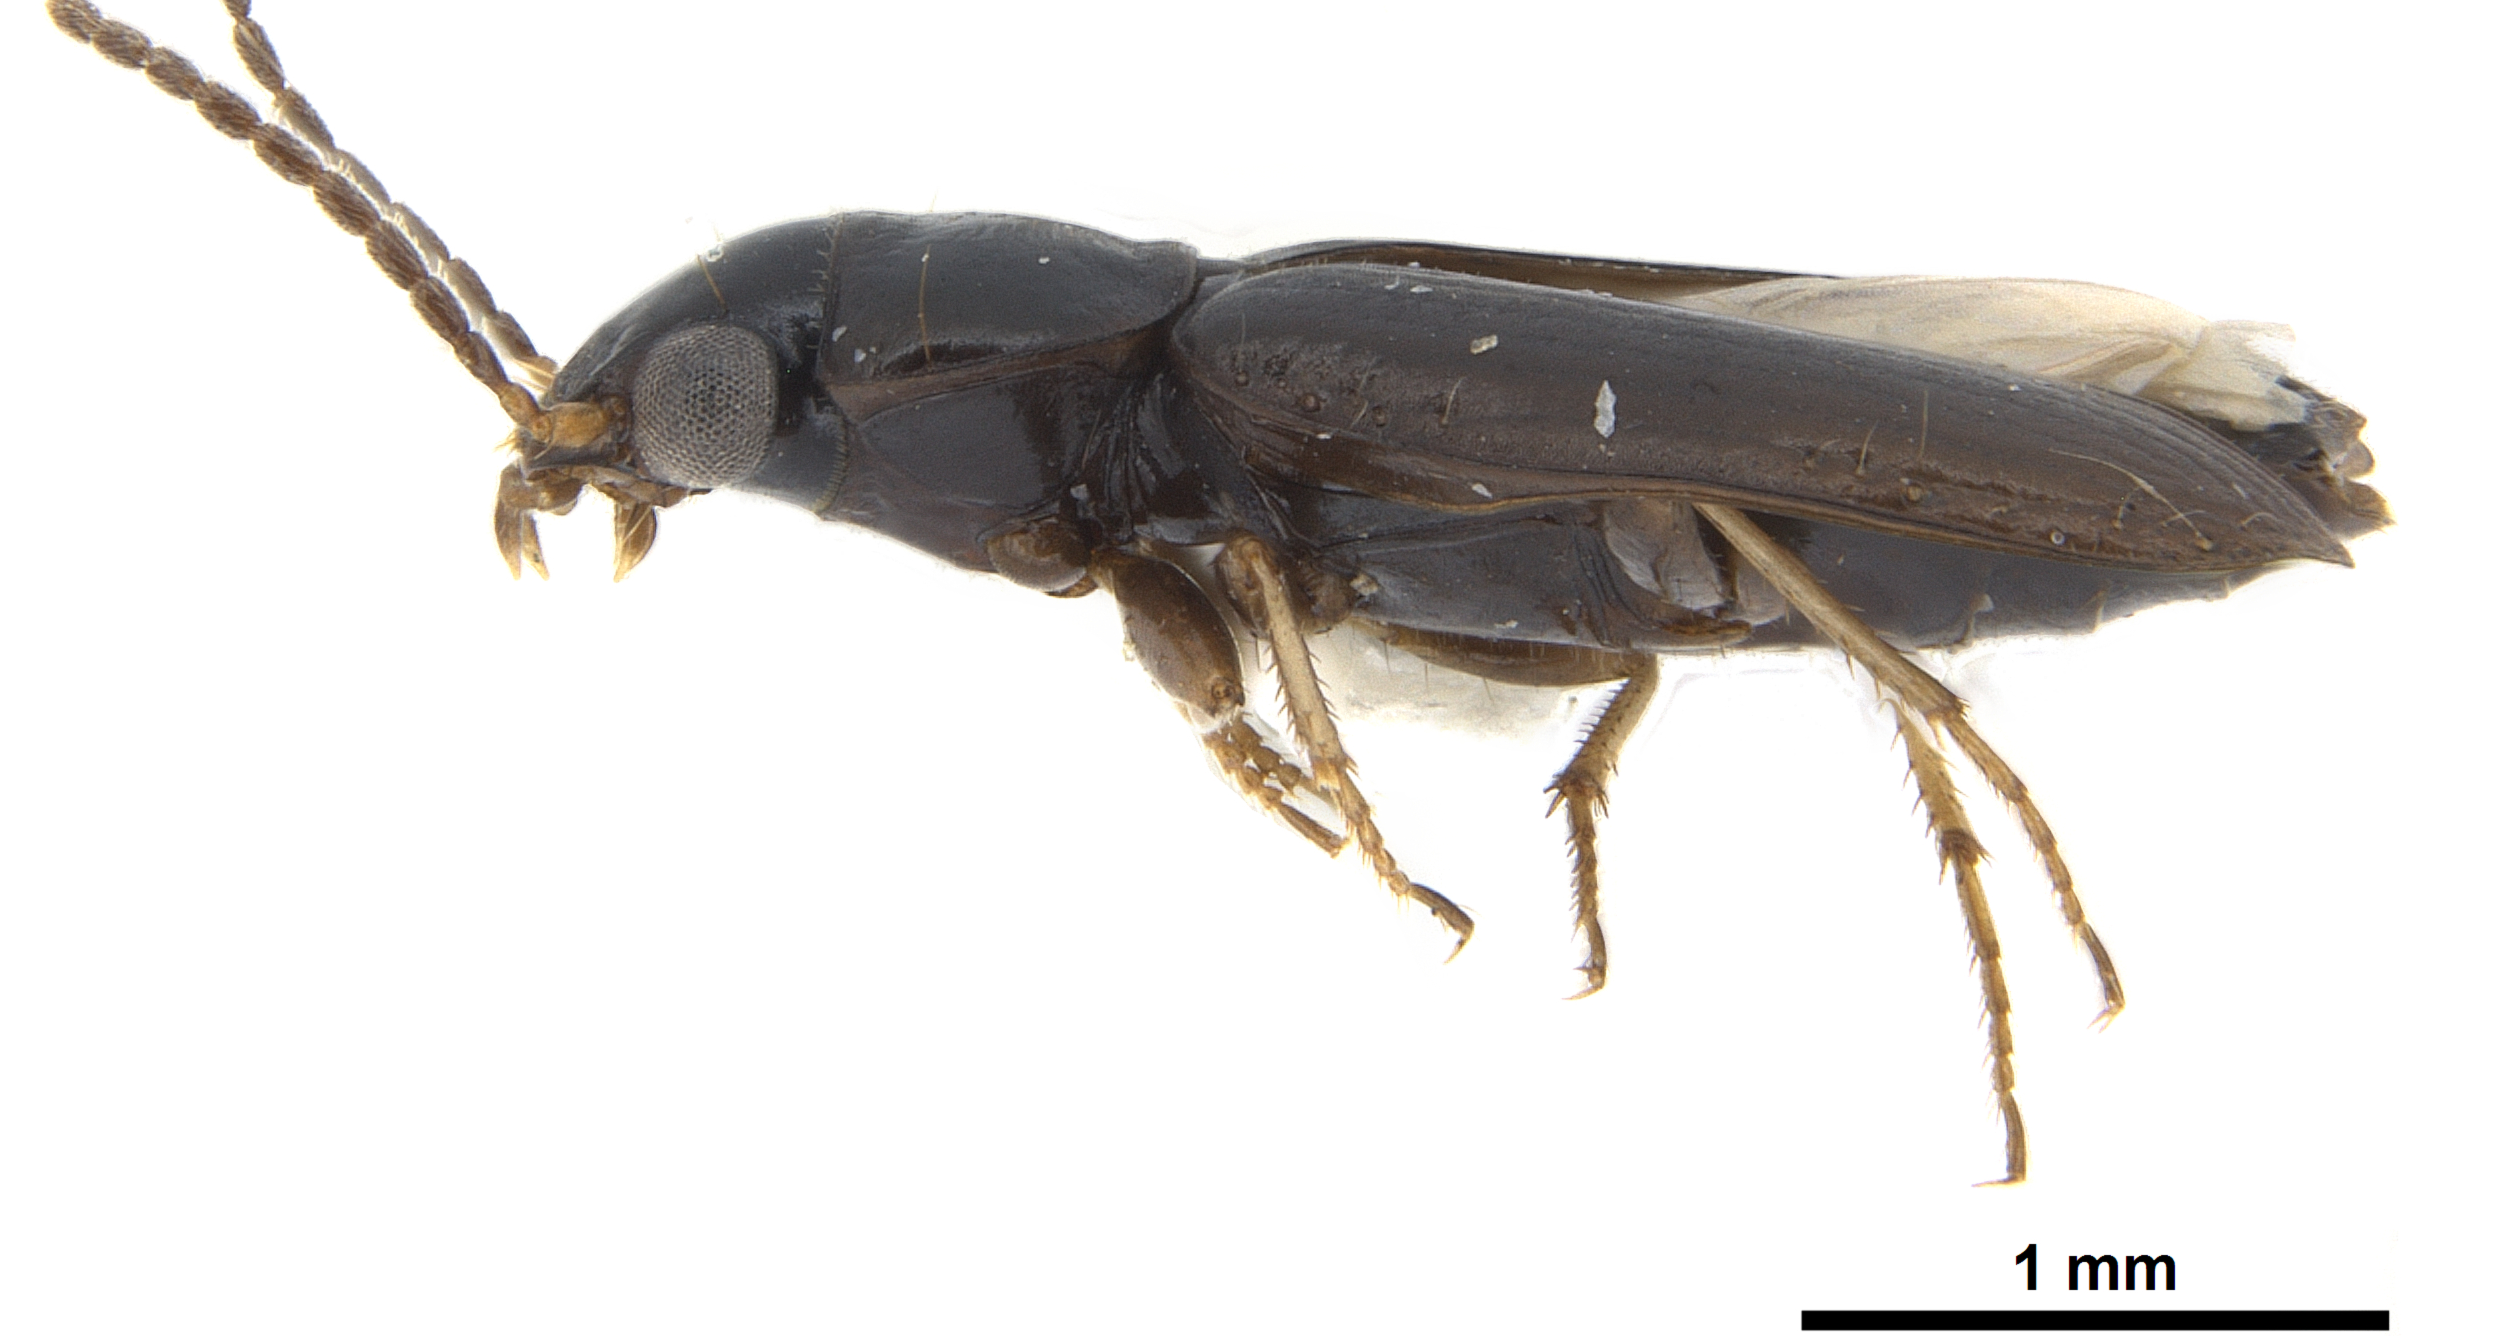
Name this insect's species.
Amblystomus rotundiceps
